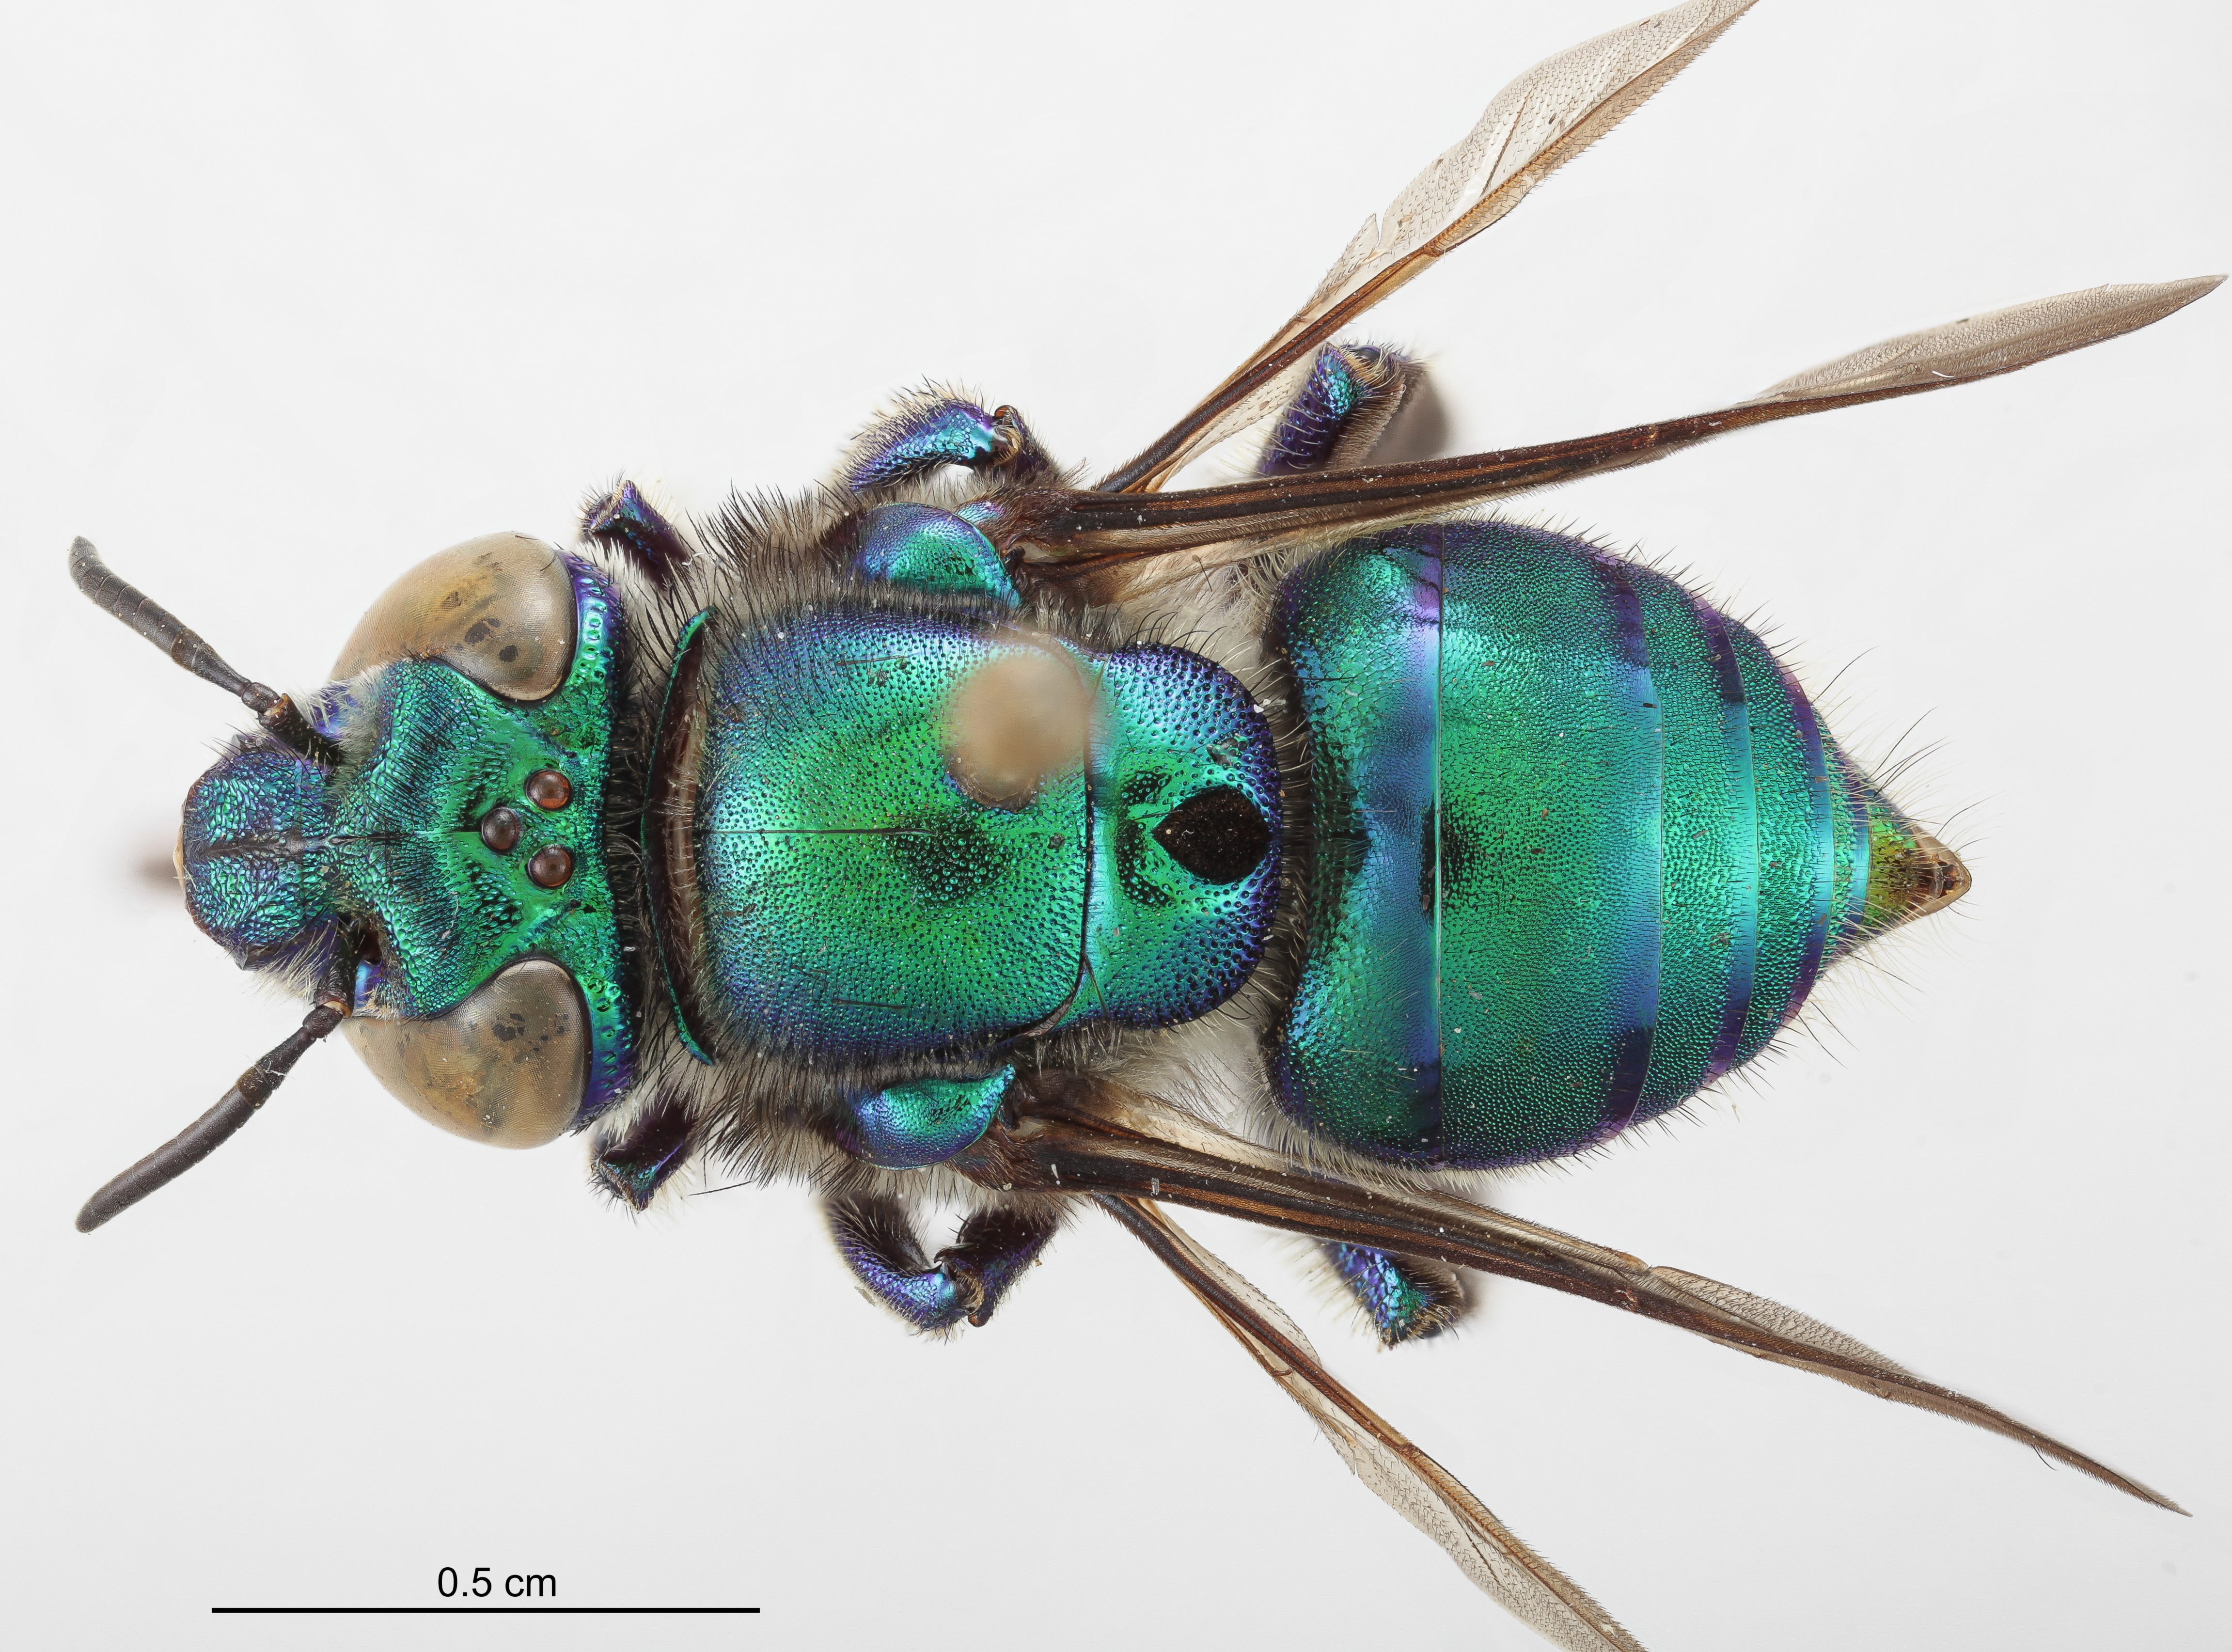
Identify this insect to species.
Euglossa imperialis
